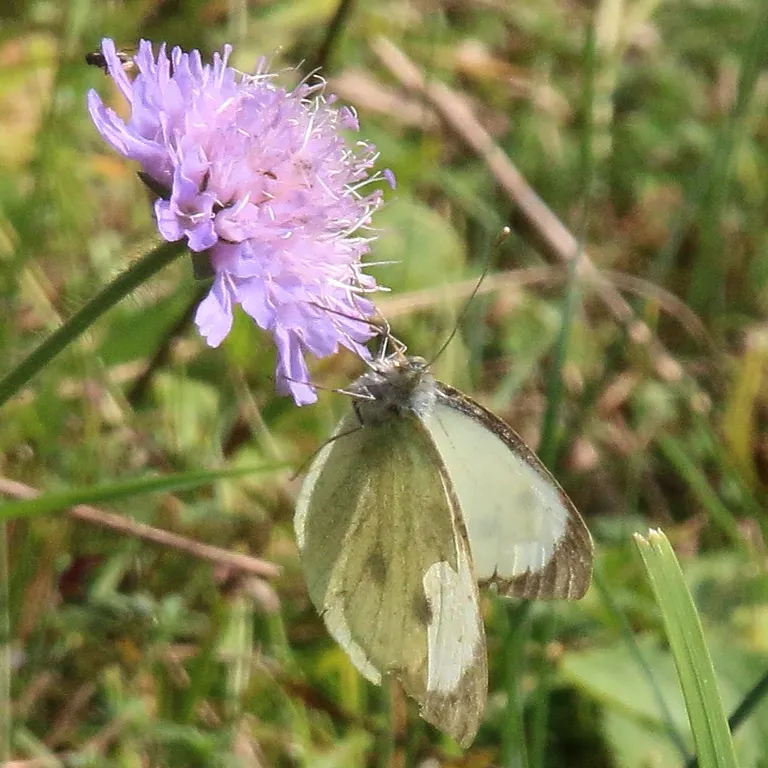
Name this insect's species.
Pieris brassicae
